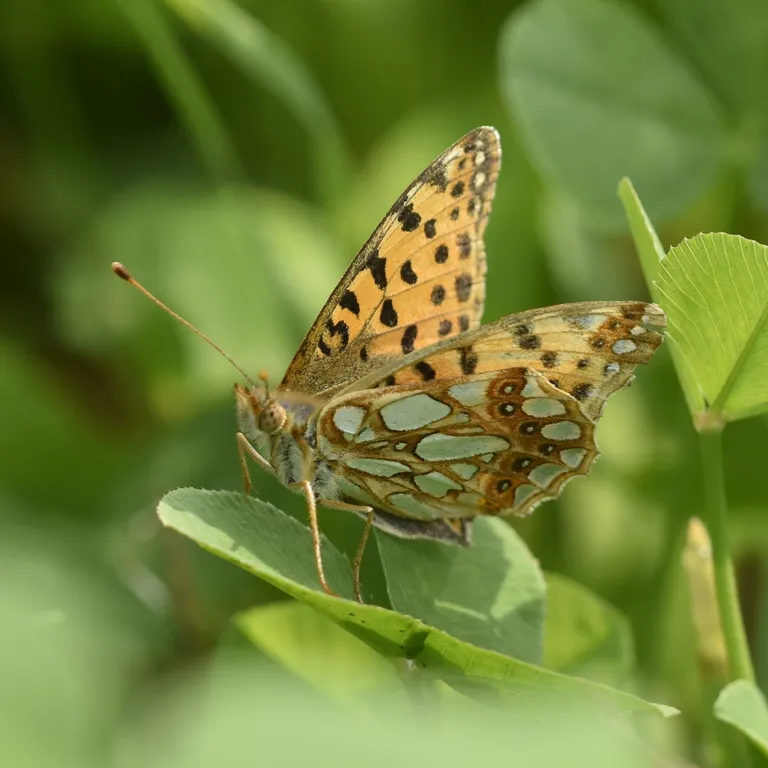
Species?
Issoria lathonia
